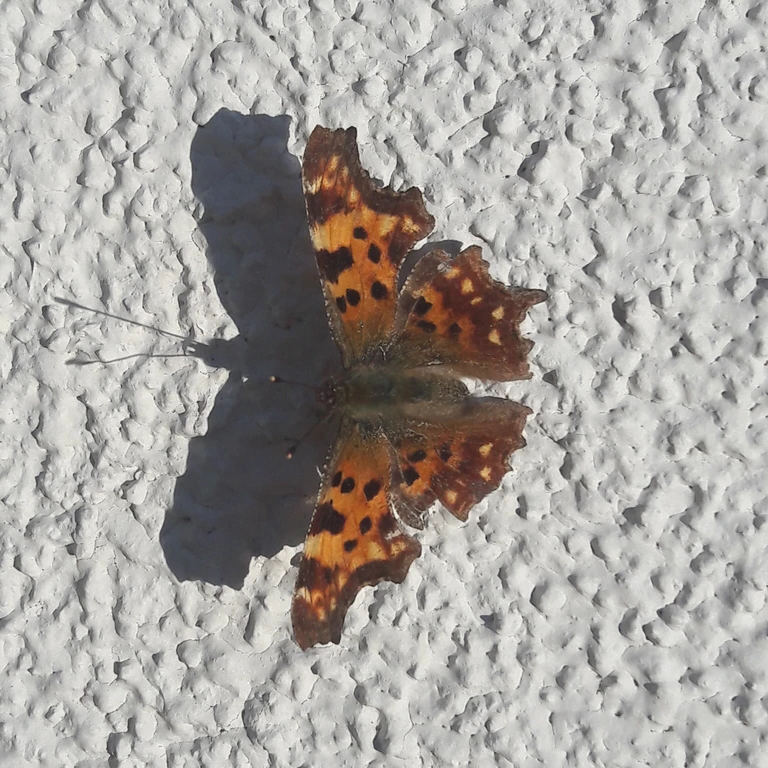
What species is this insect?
Polygonia c-album
